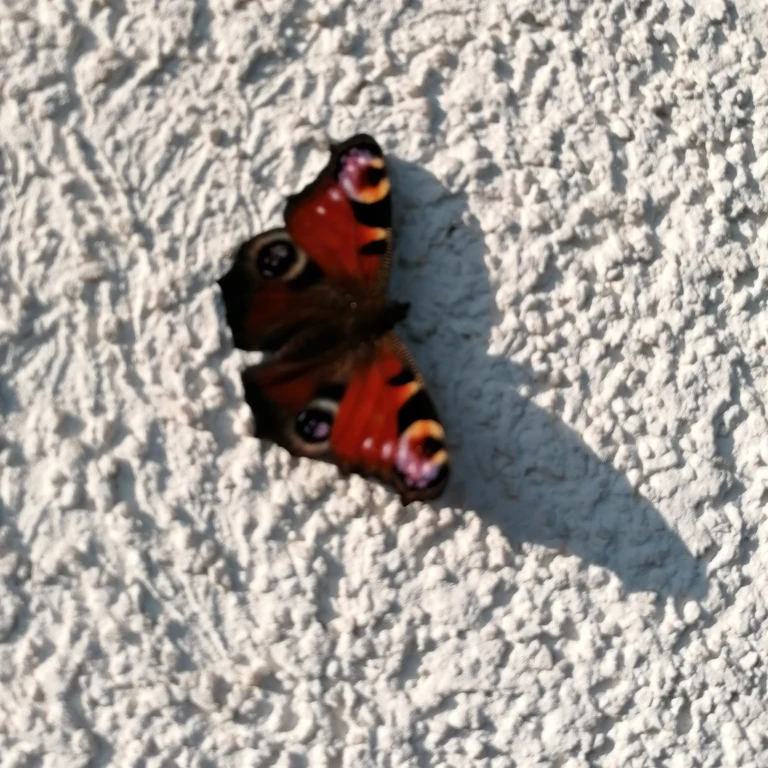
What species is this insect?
Aglais io
